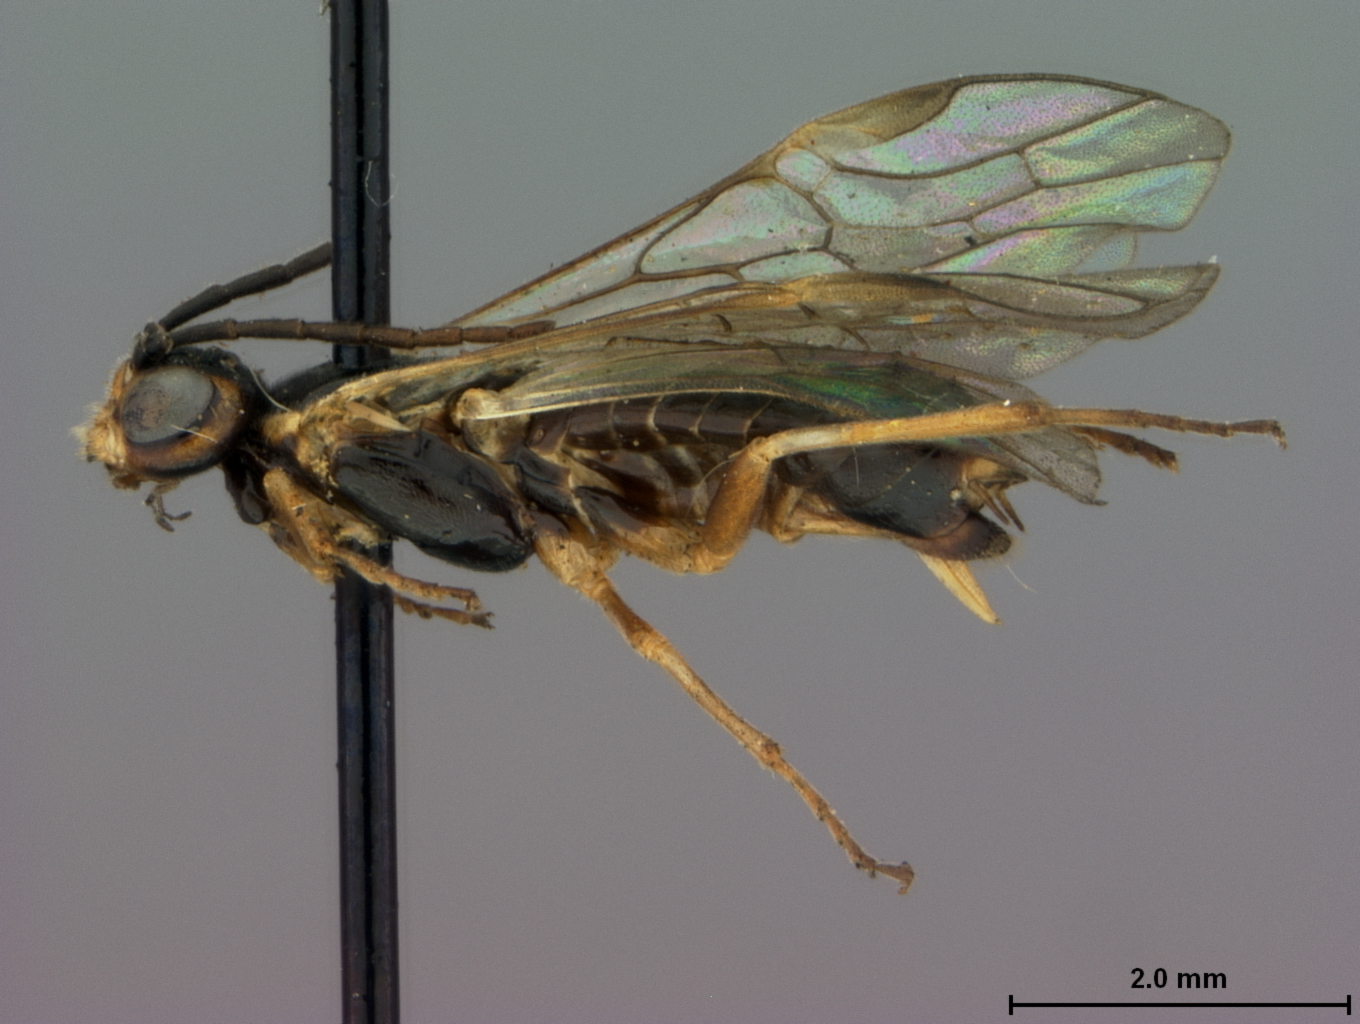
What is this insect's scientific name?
Cryptocampus pallistigmus
